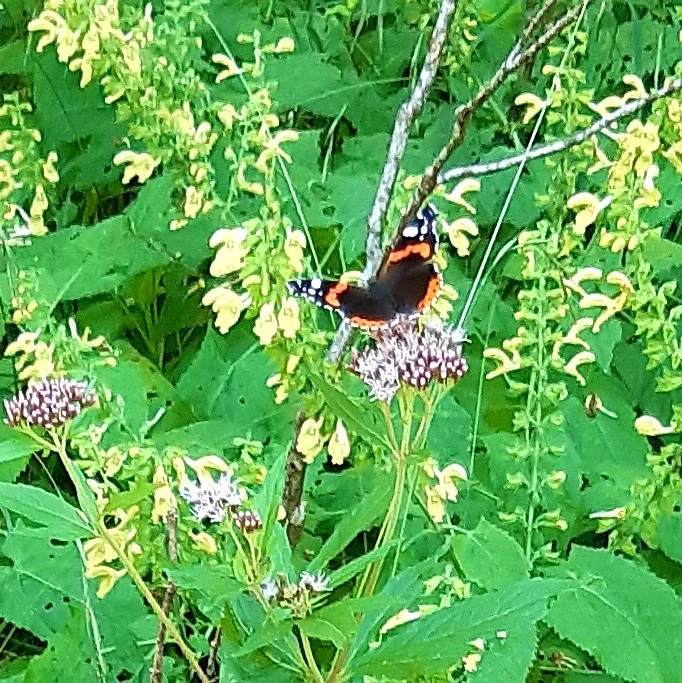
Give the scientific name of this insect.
Vanessa atalanta
